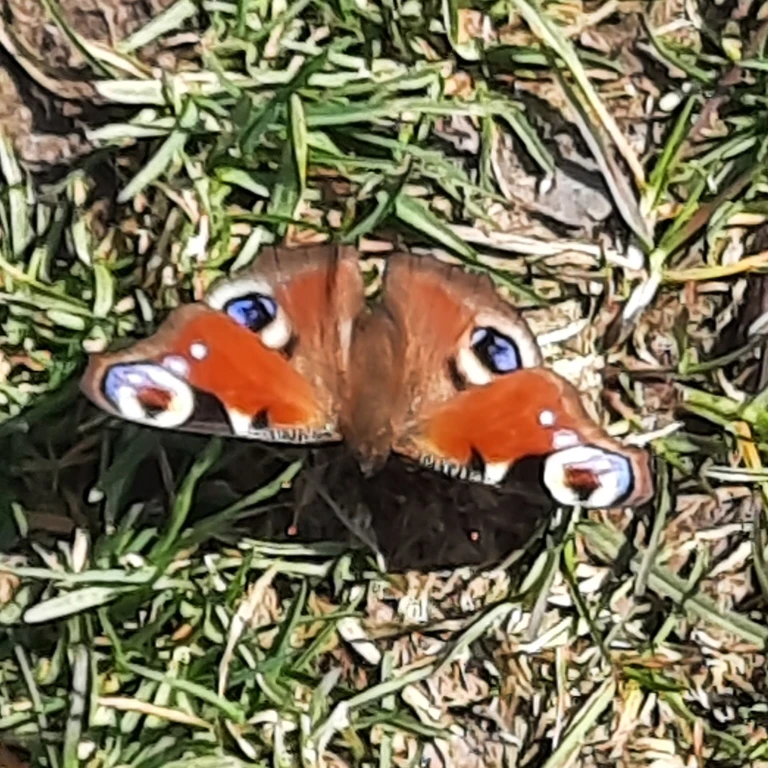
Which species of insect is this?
Aglais io
